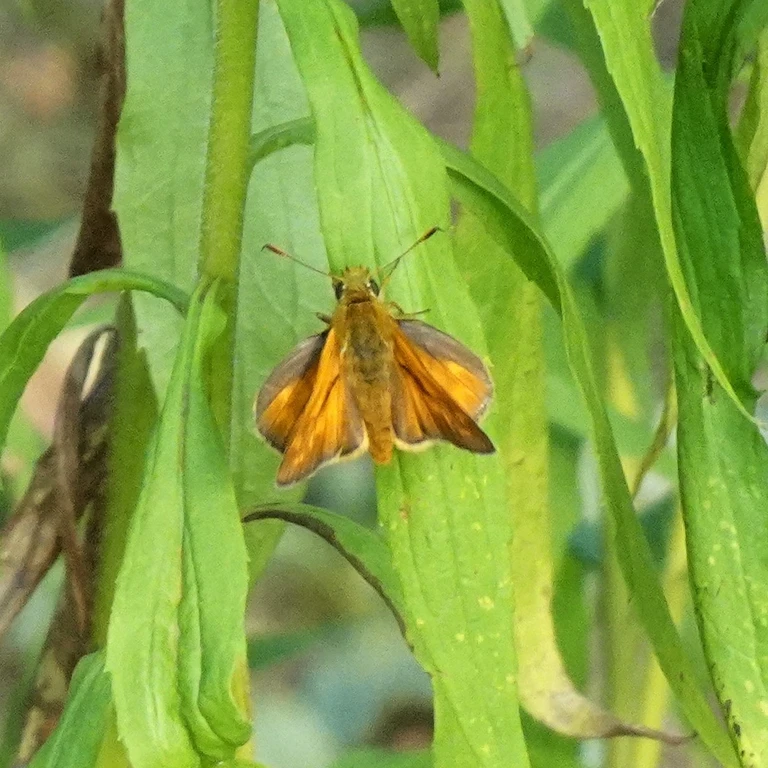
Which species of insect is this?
Ochlodes sylvanus (also Ochlodes venata)
